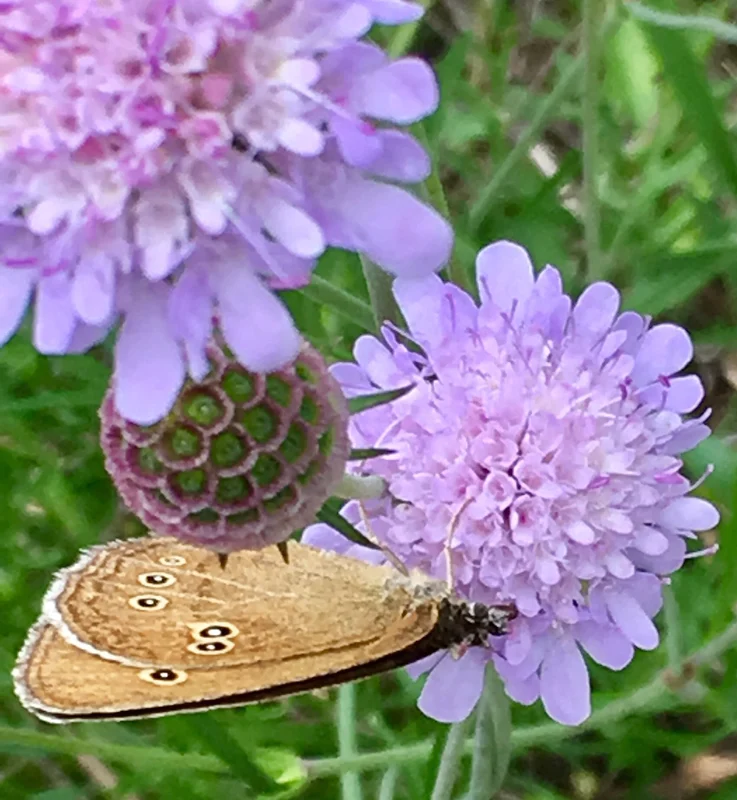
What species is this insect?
Aphantopus hyperantus
